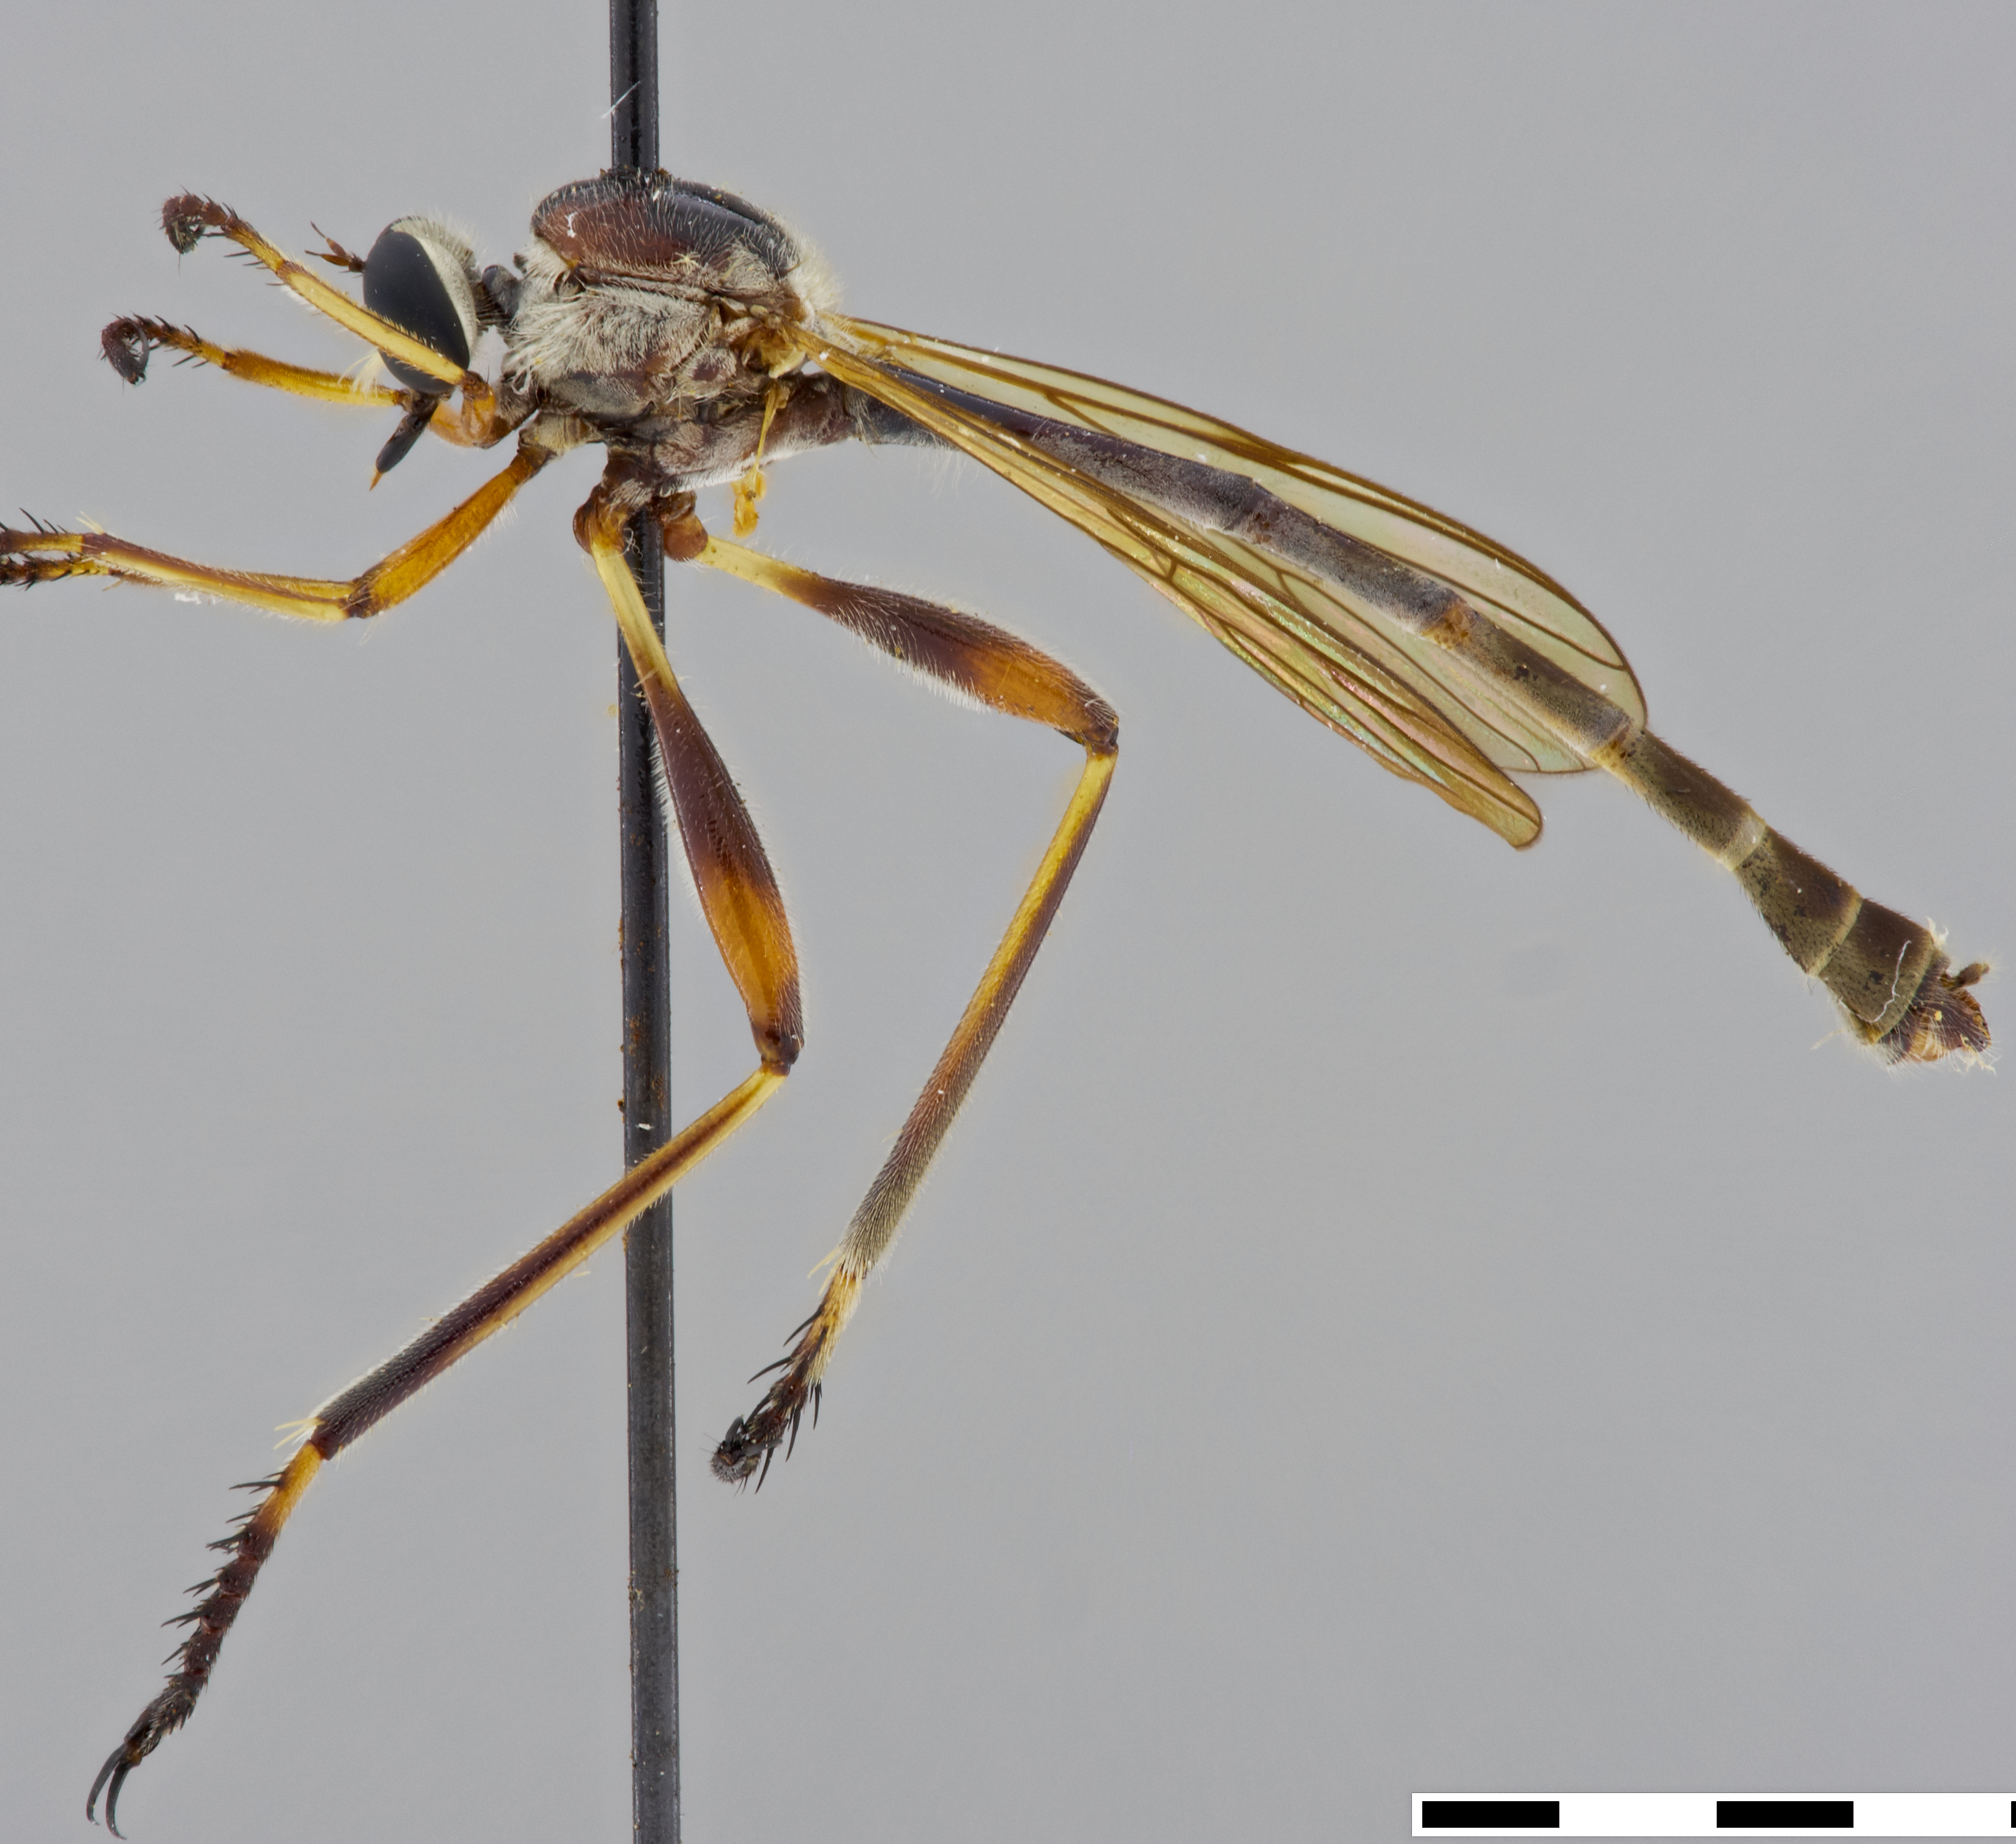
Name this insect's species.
Euscelidia procula
